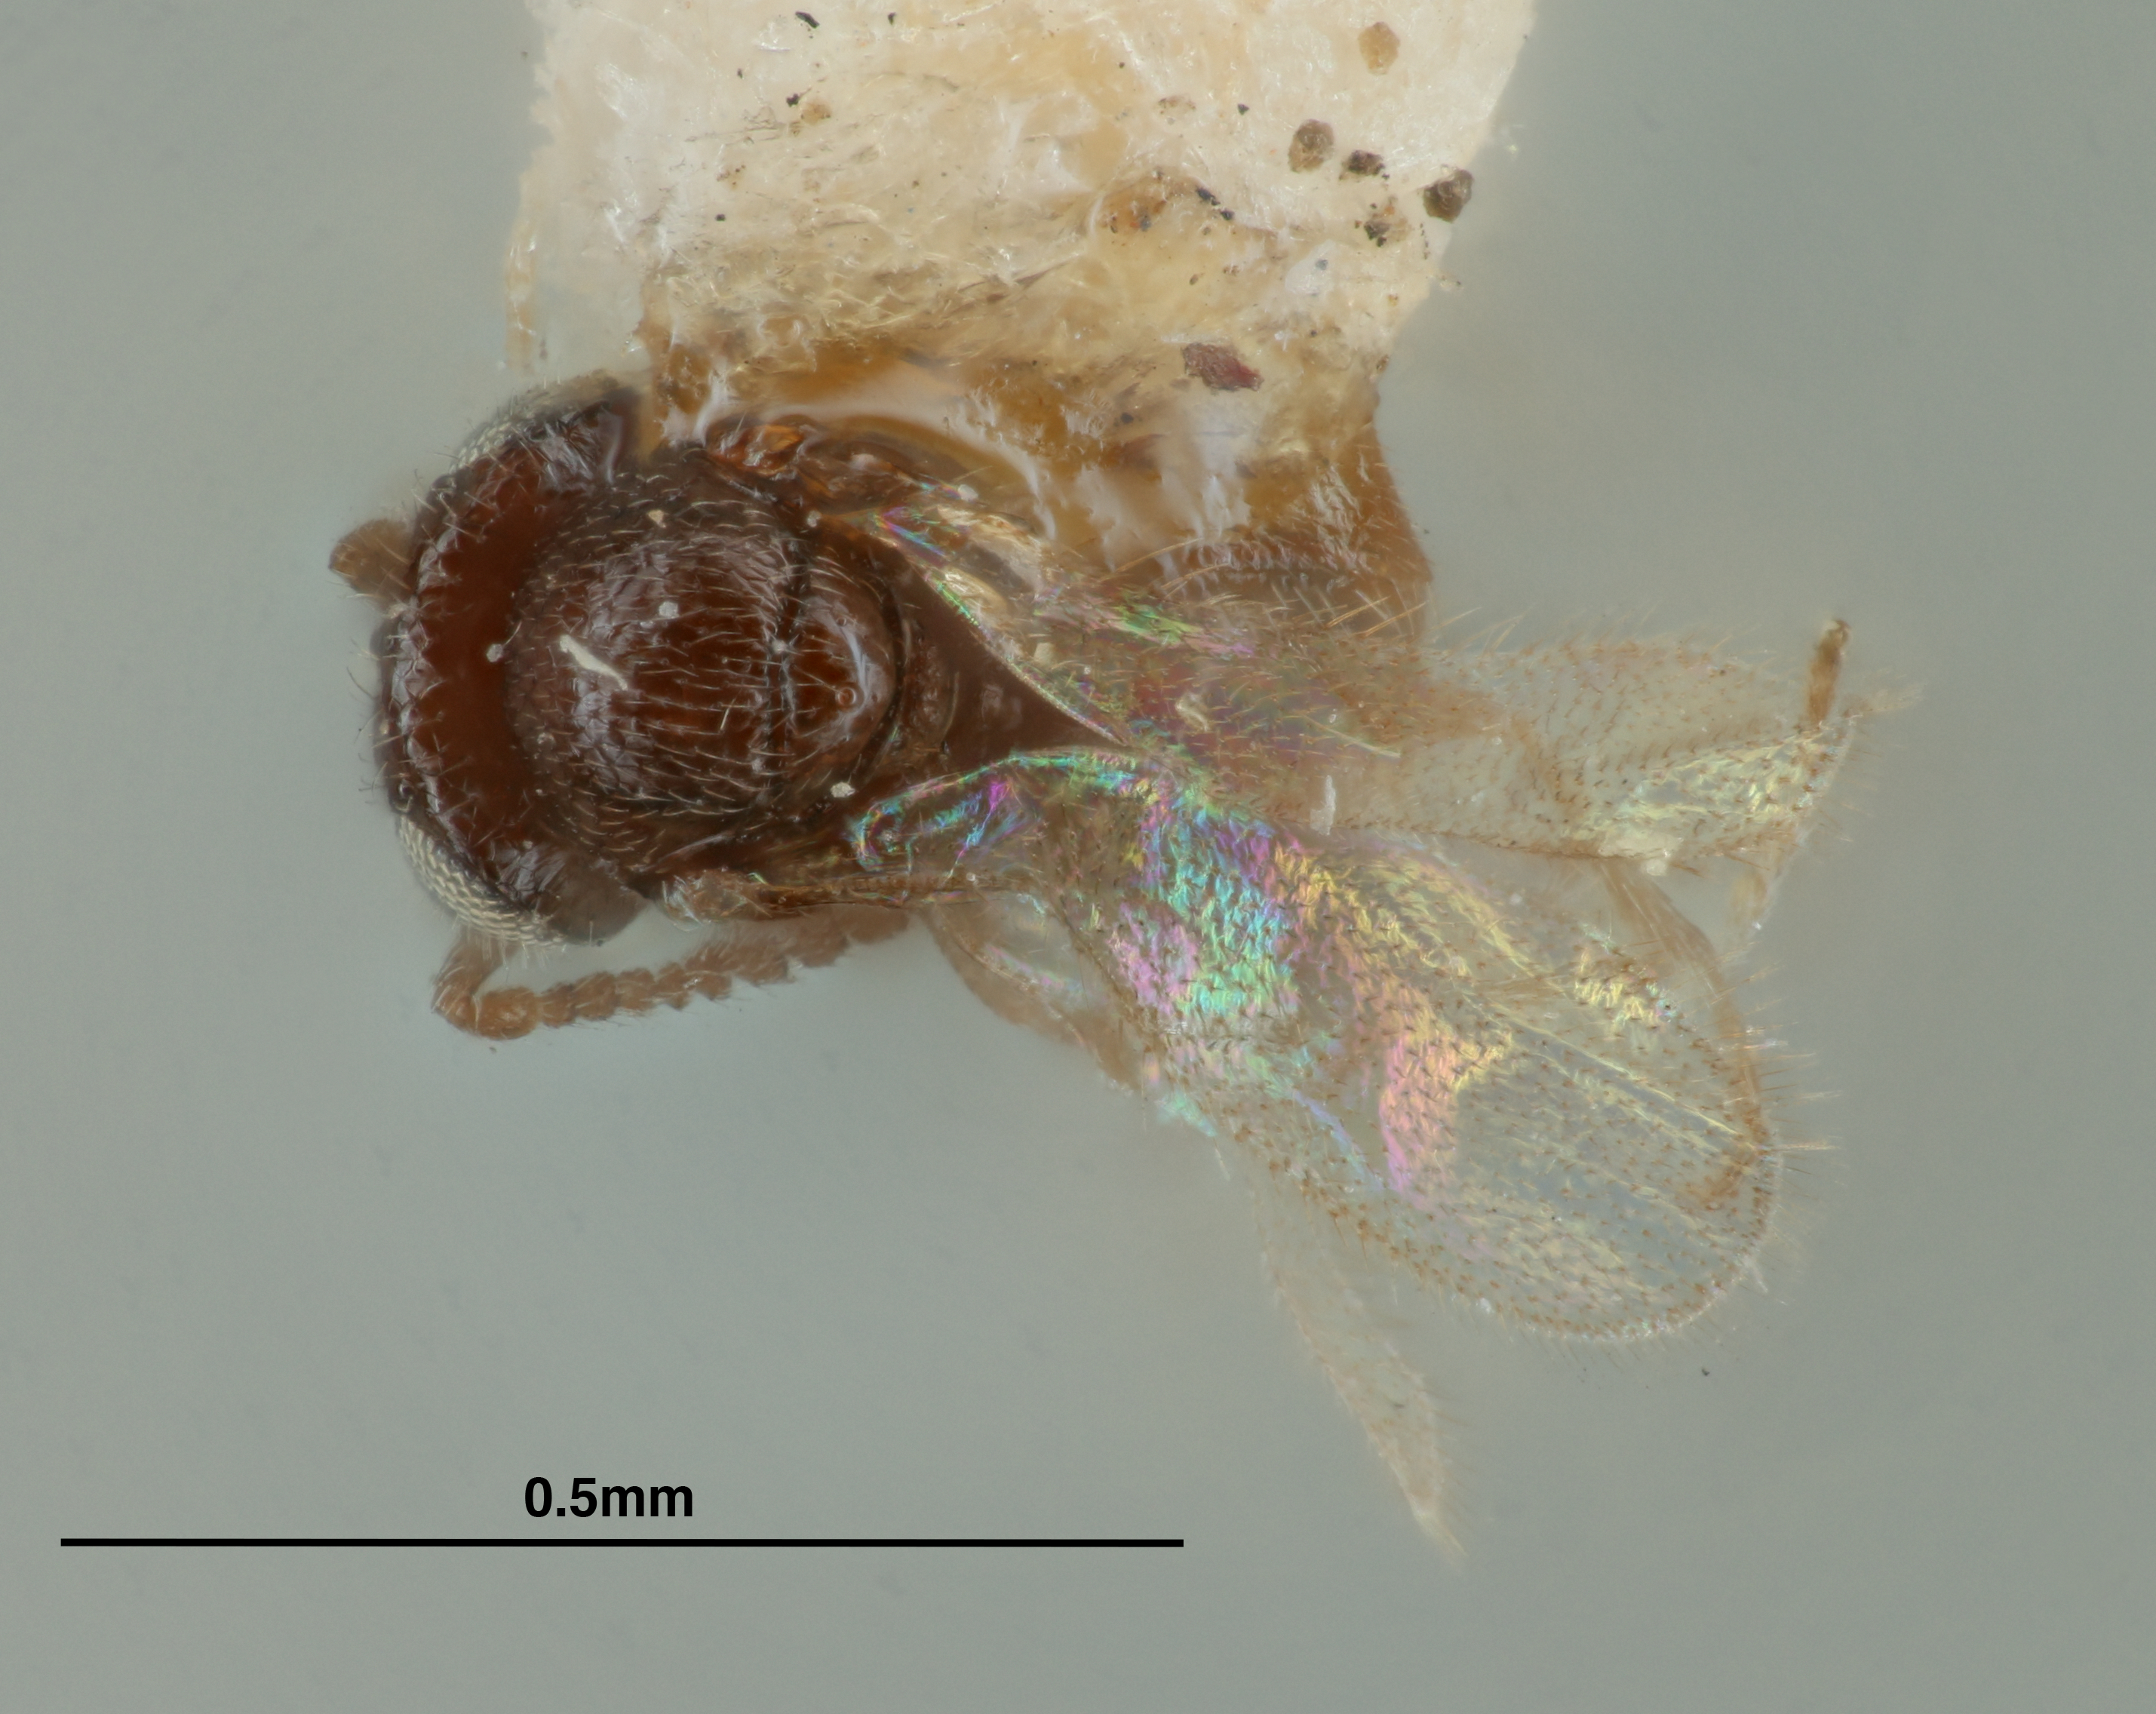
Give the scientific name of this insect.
Telenomus minutissimus
